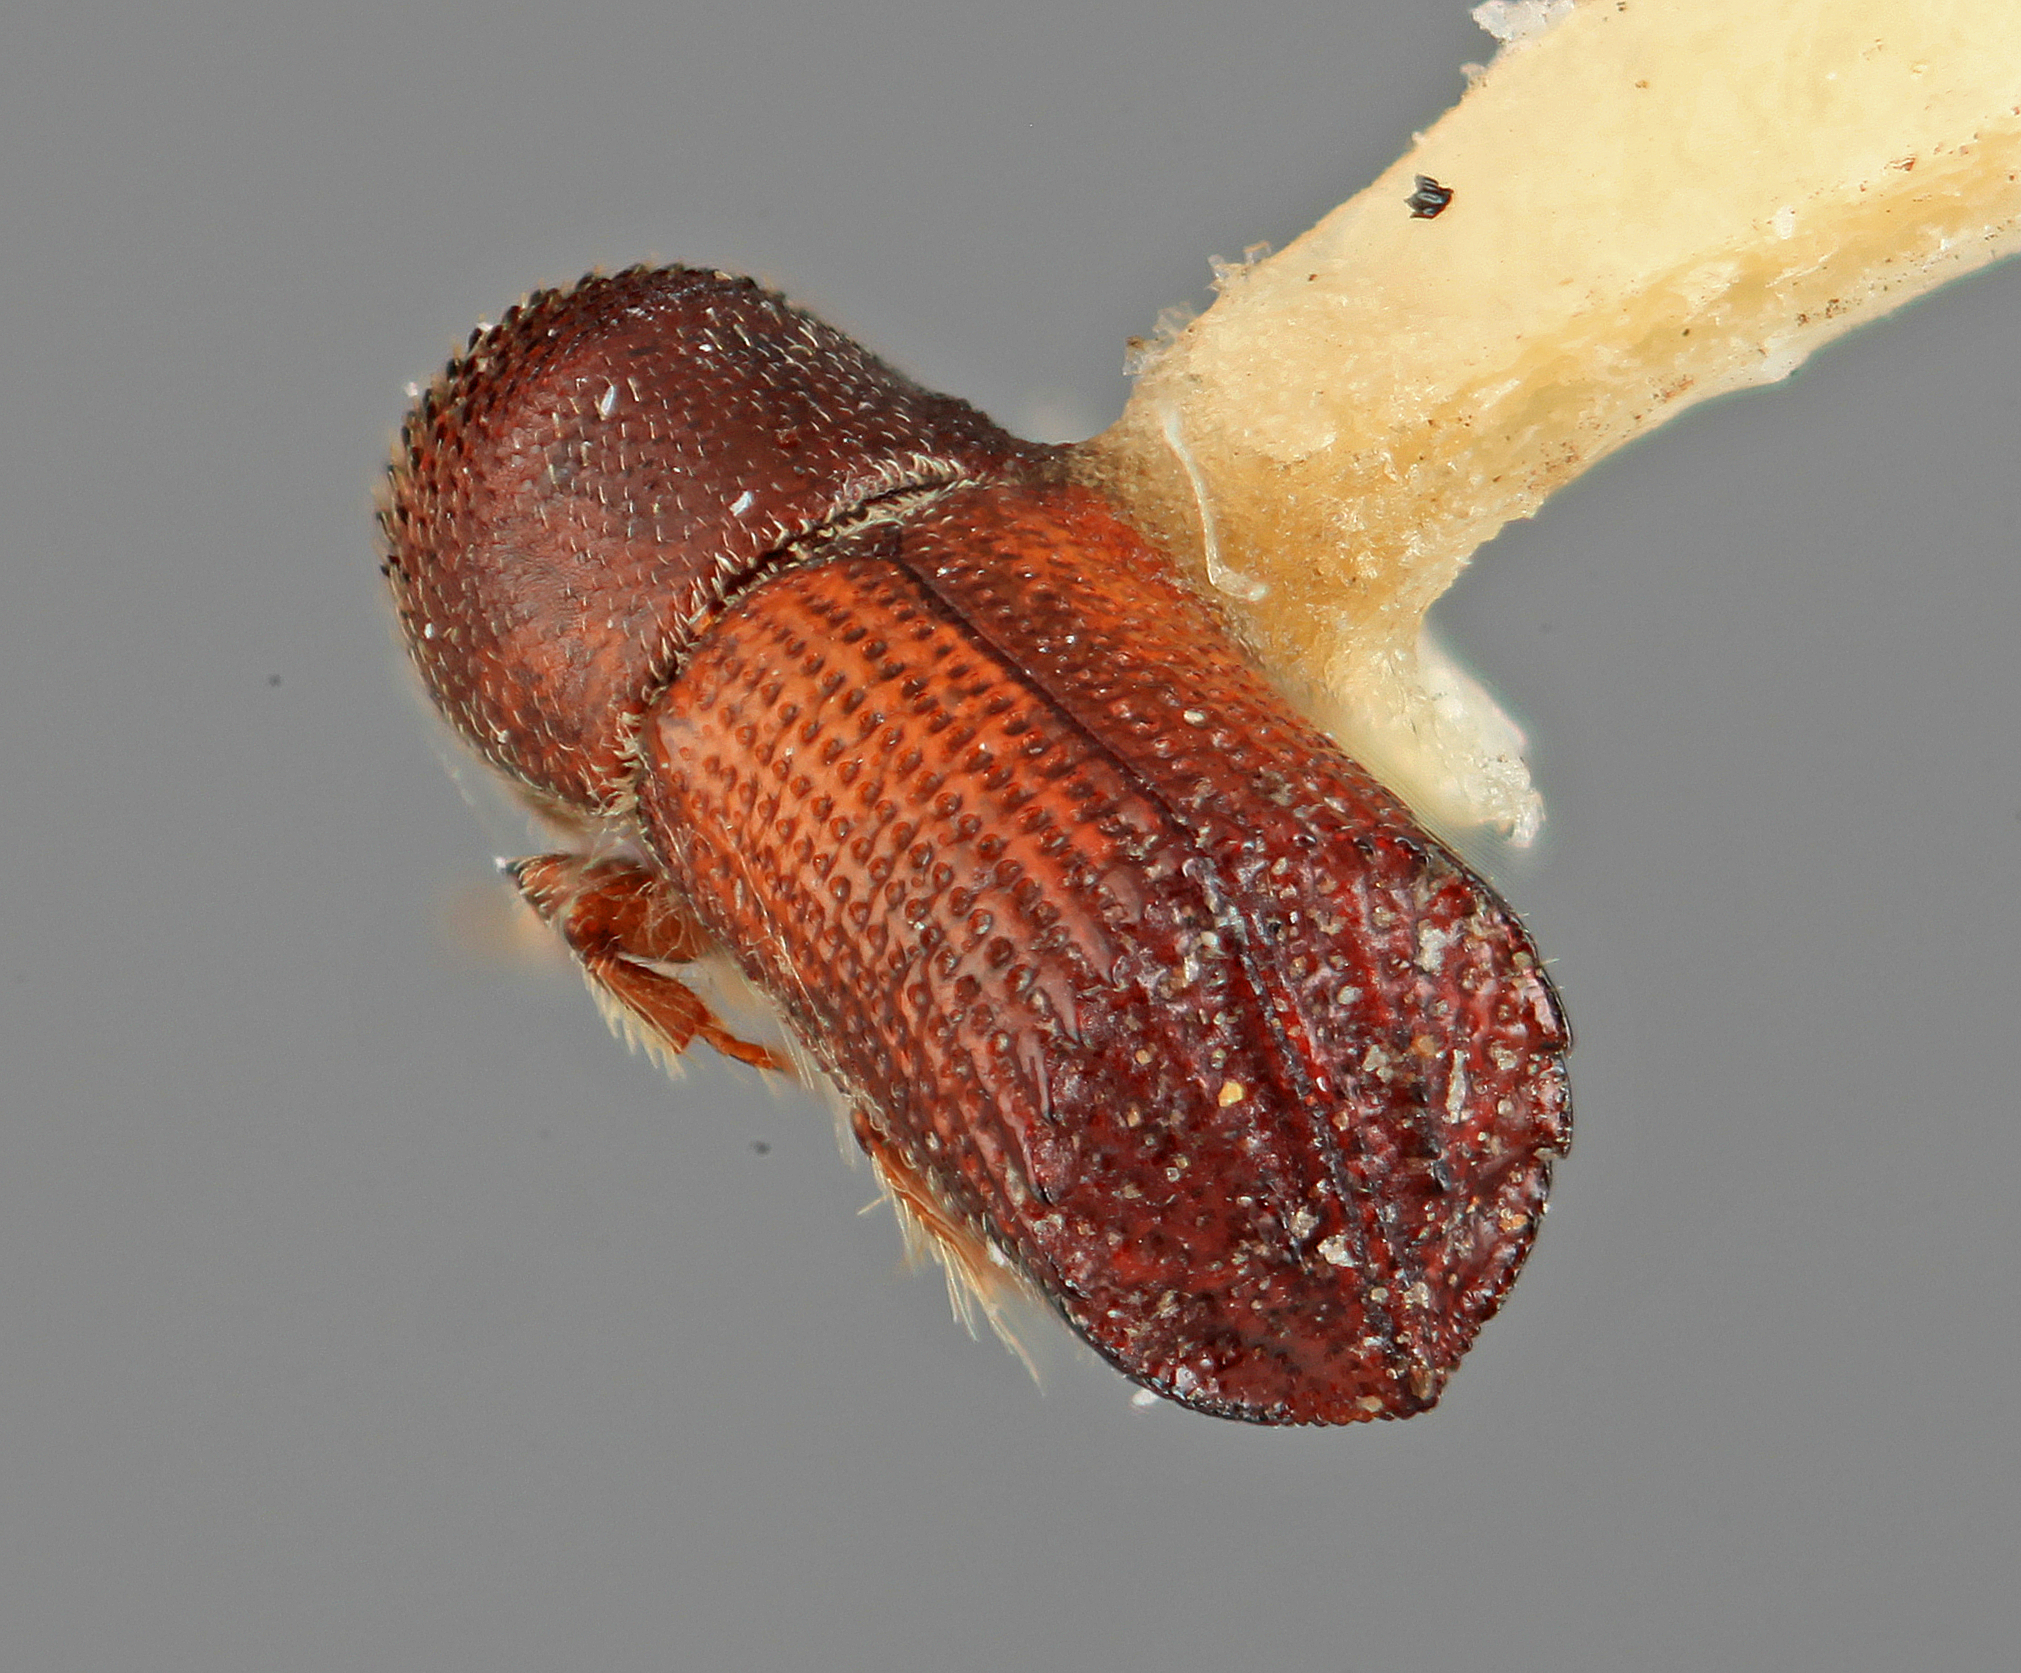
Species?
Hylocurus dissidens
